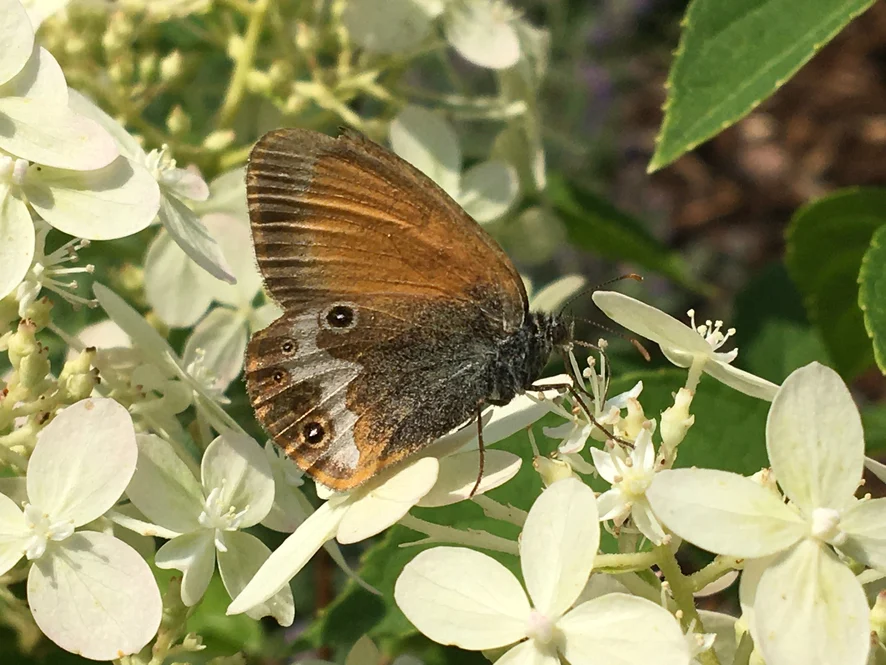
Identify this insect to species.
Coenonympha arcania
